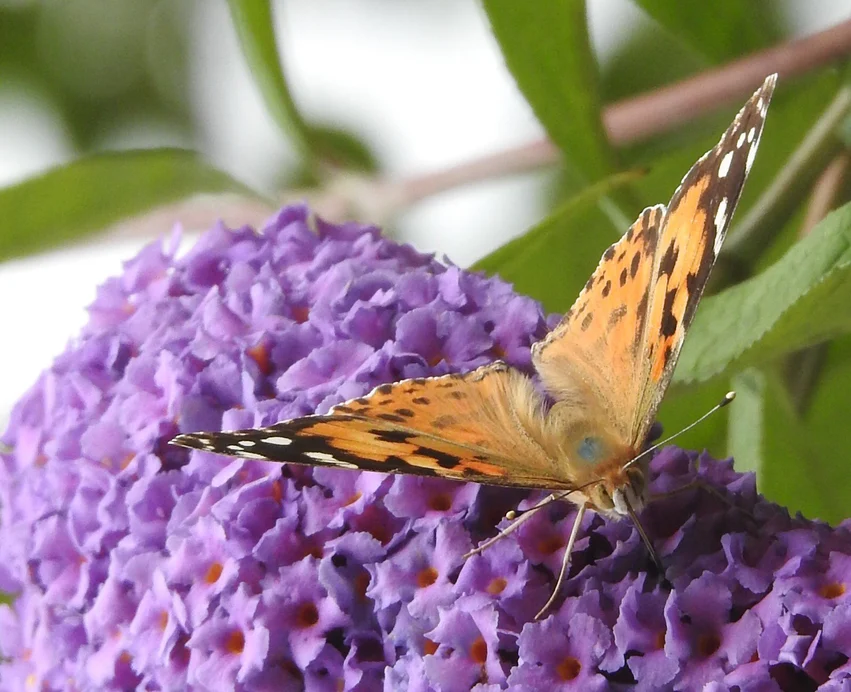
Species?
Vanessa cardui
